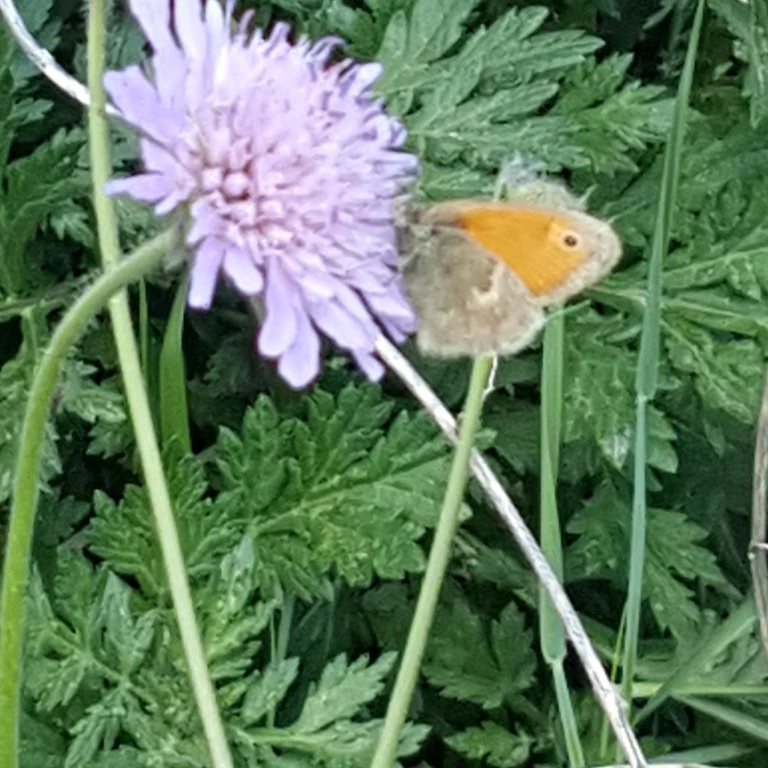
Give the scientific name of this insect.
Coenonympha pamphilus
